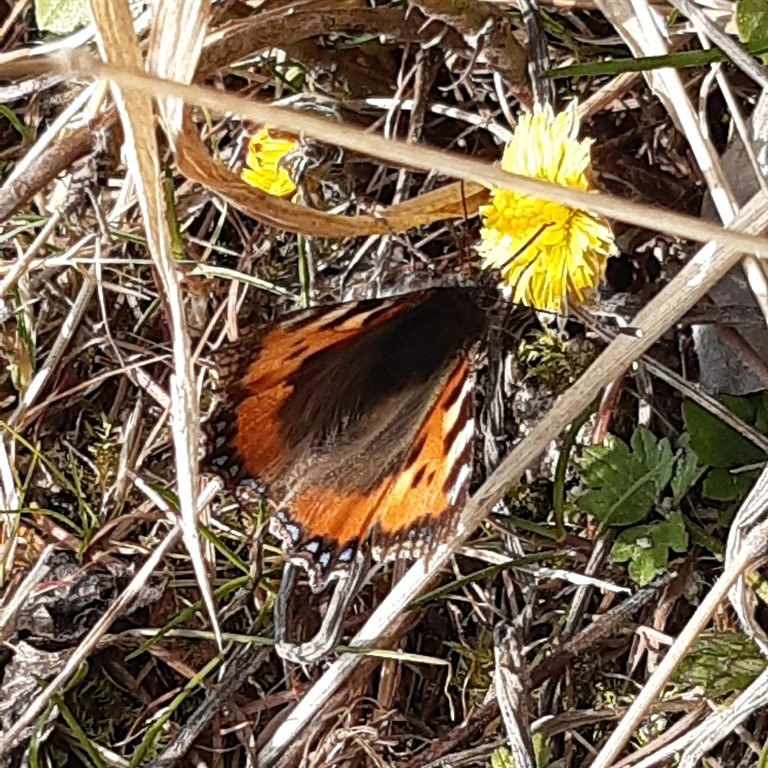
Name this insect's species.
Aglais urticae
